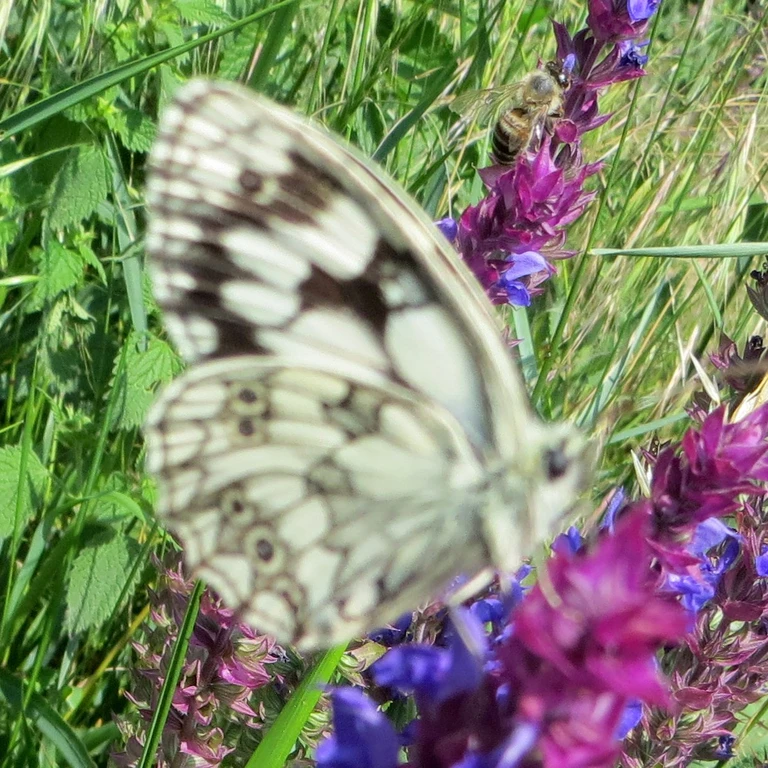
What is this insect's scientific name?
Melanargia galathea
